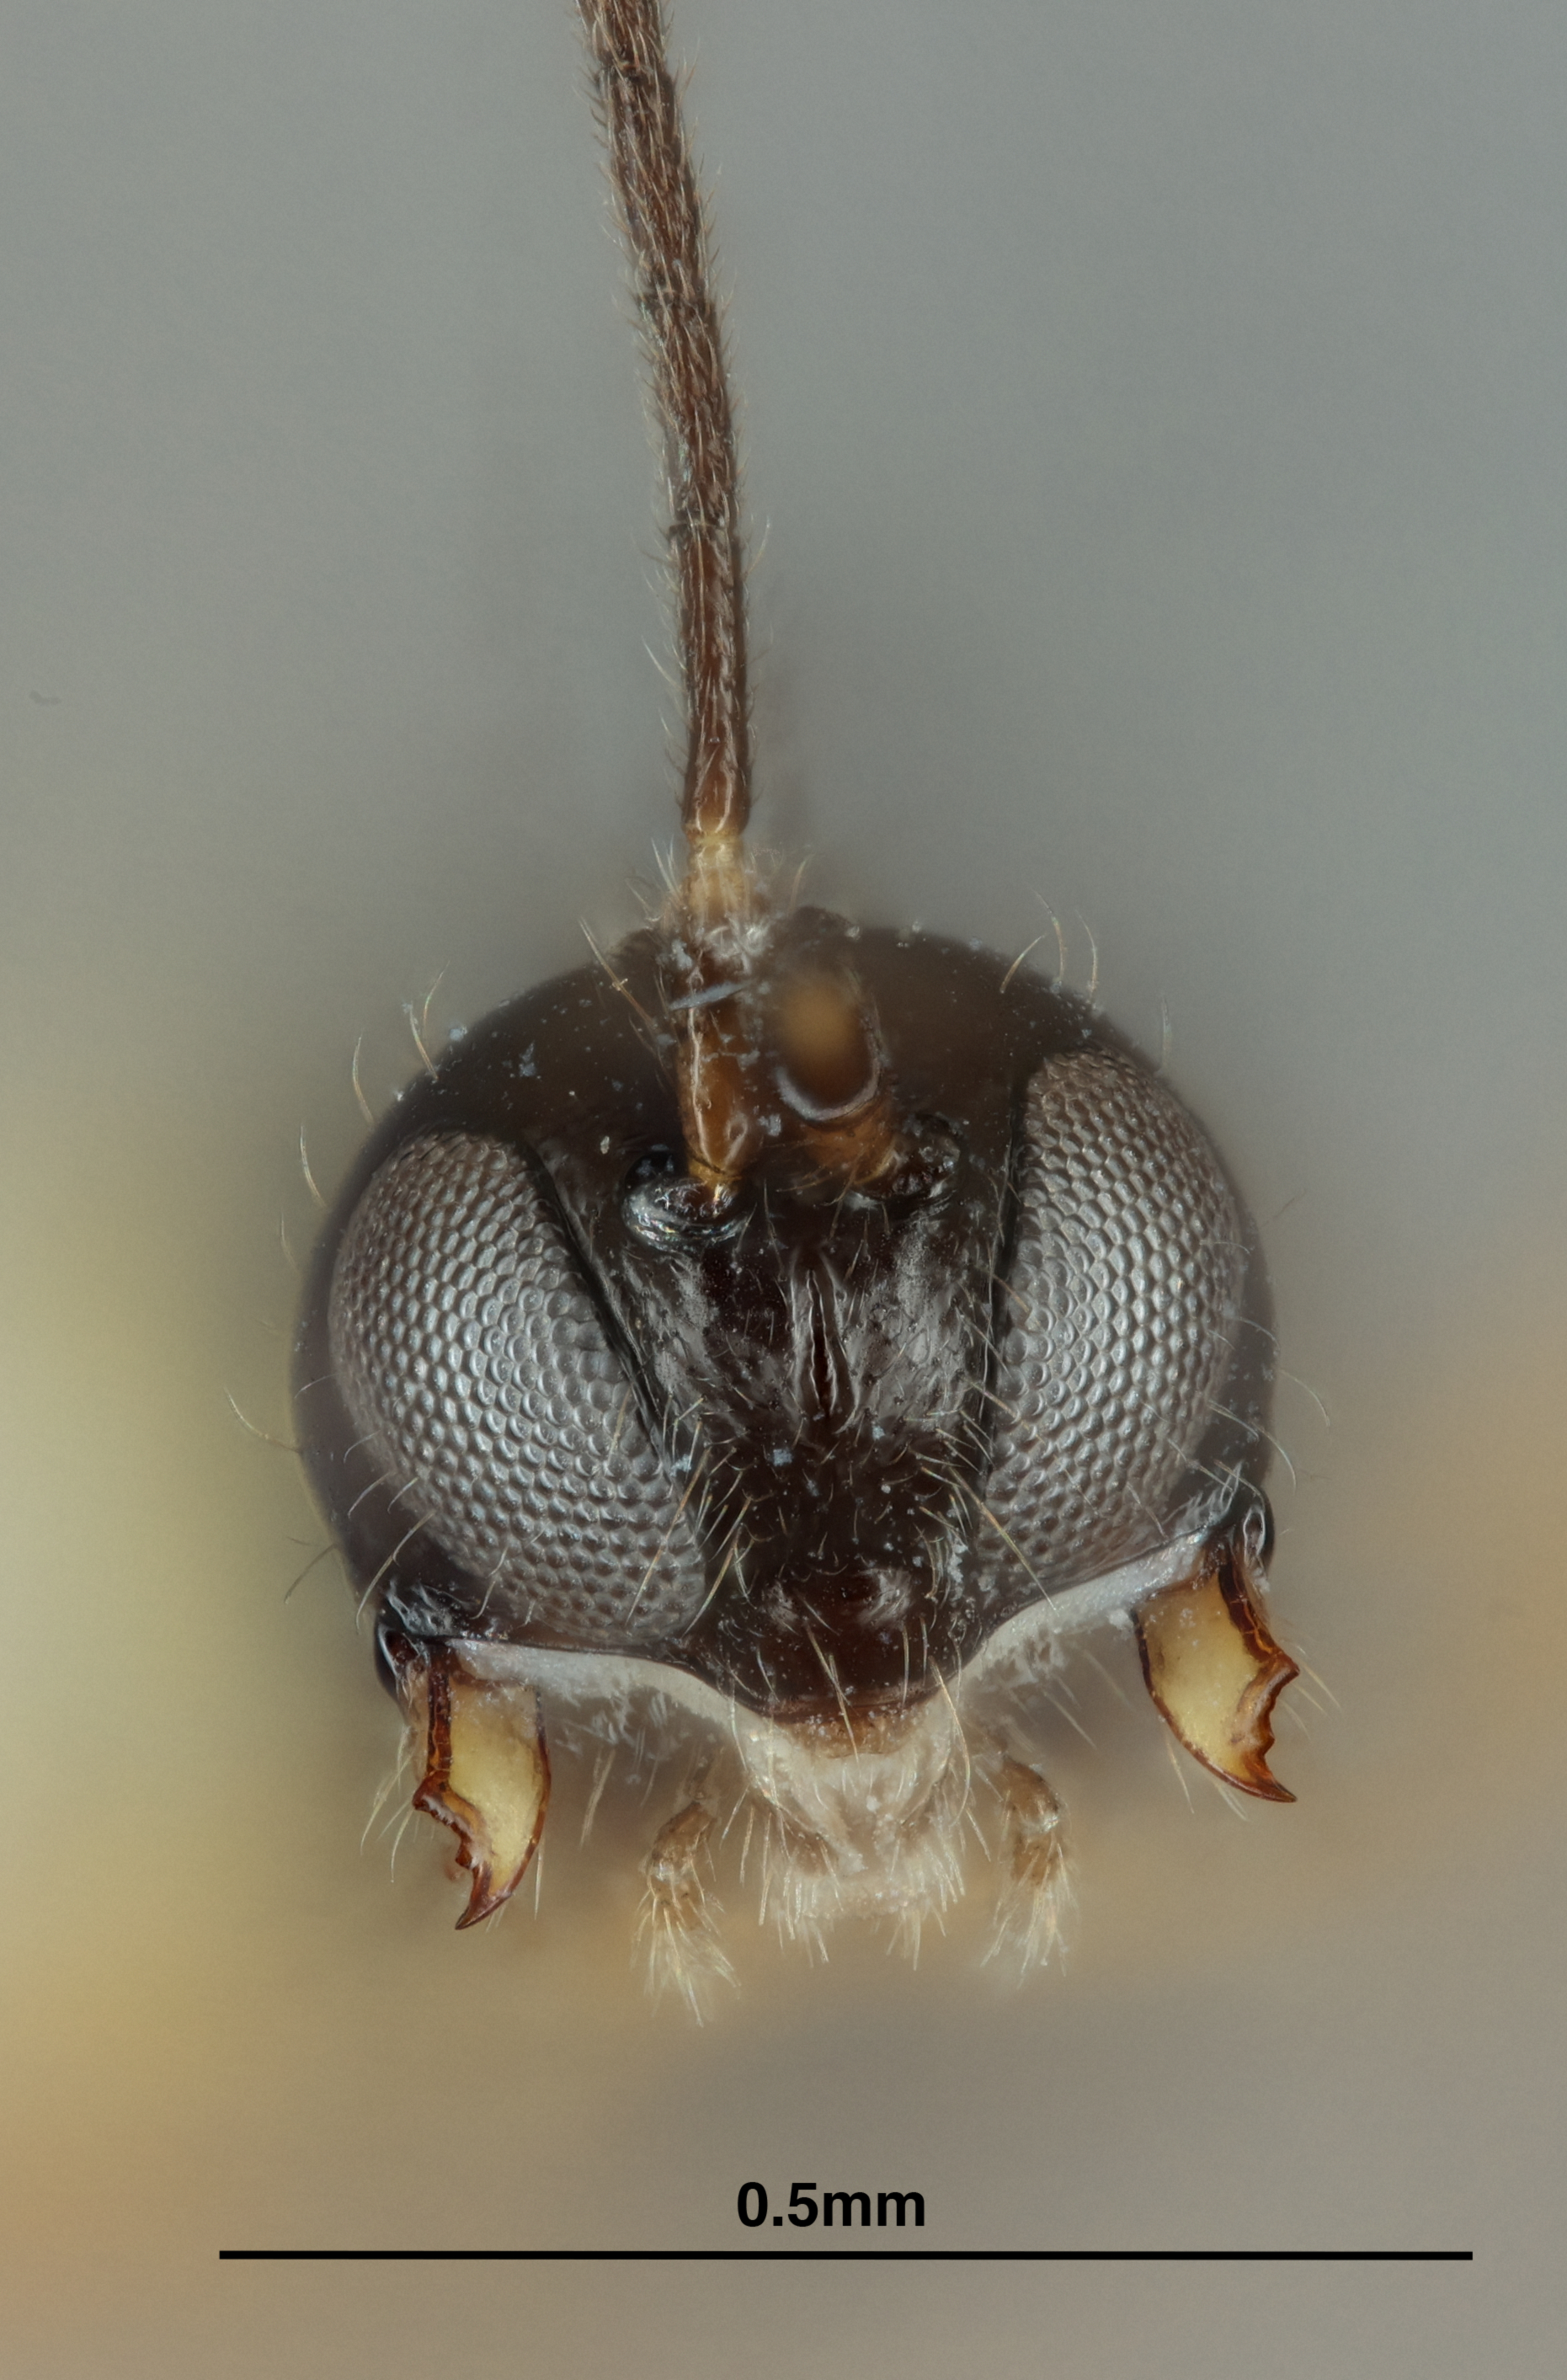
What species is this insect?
Chaenusa whartoni
